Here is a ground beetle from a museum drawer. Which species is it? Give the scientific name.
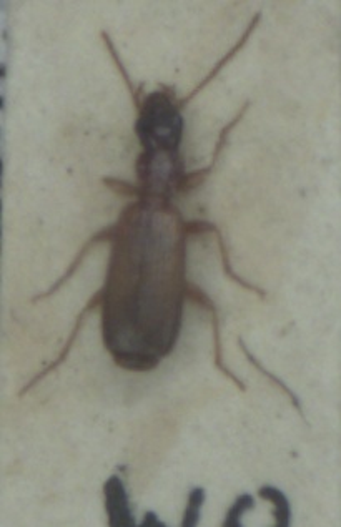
Paradromius linearis
